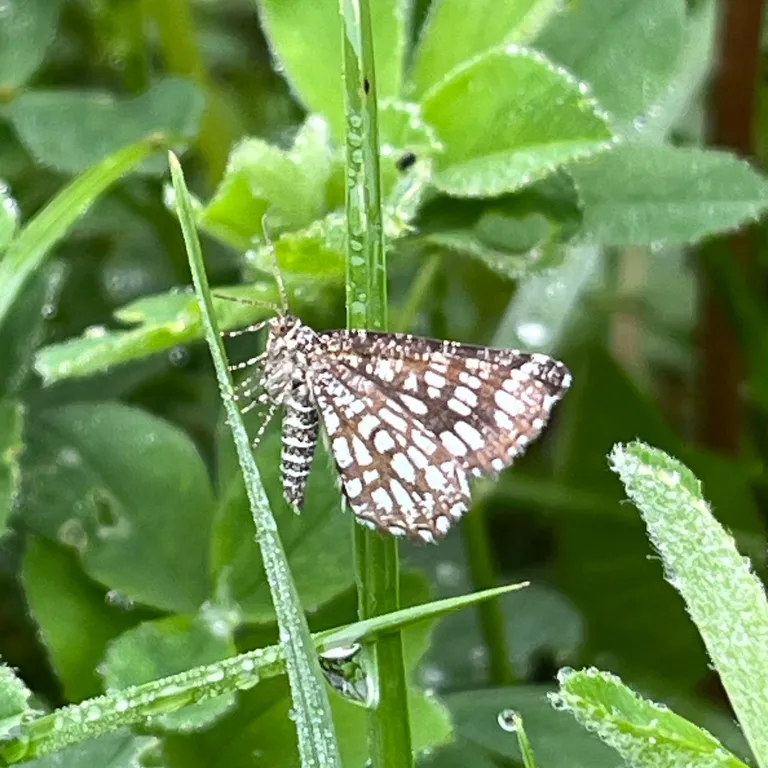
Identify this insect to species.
Chiasmia clathrata
